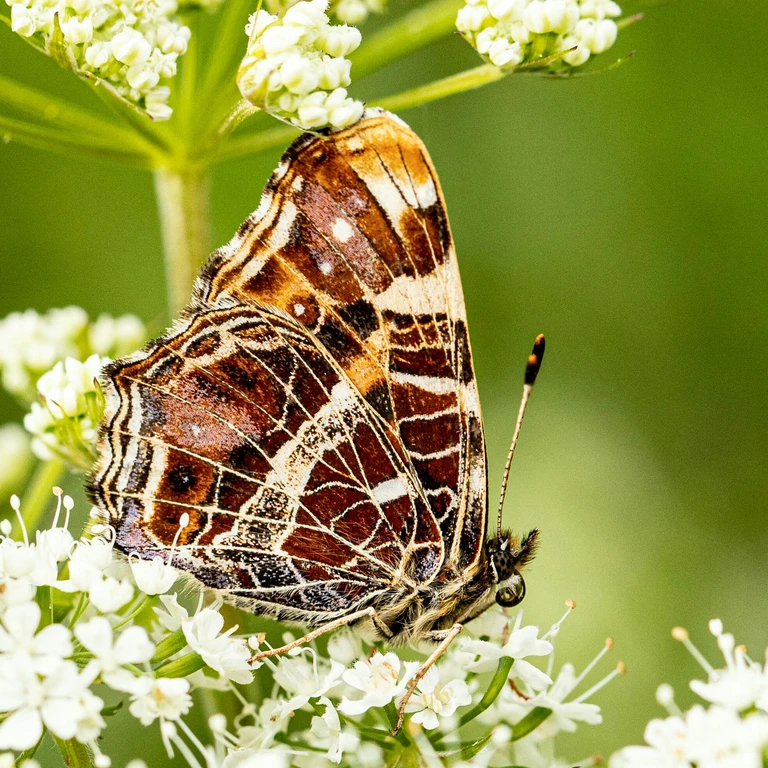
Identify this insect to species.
Araschnia levana
